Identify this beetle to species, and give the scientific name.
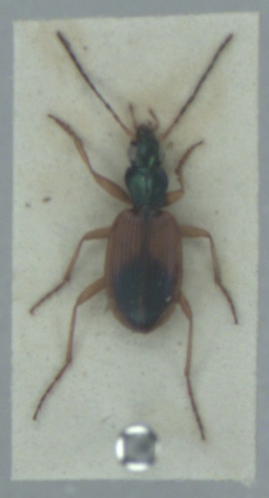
Anchomenus dorsalis
